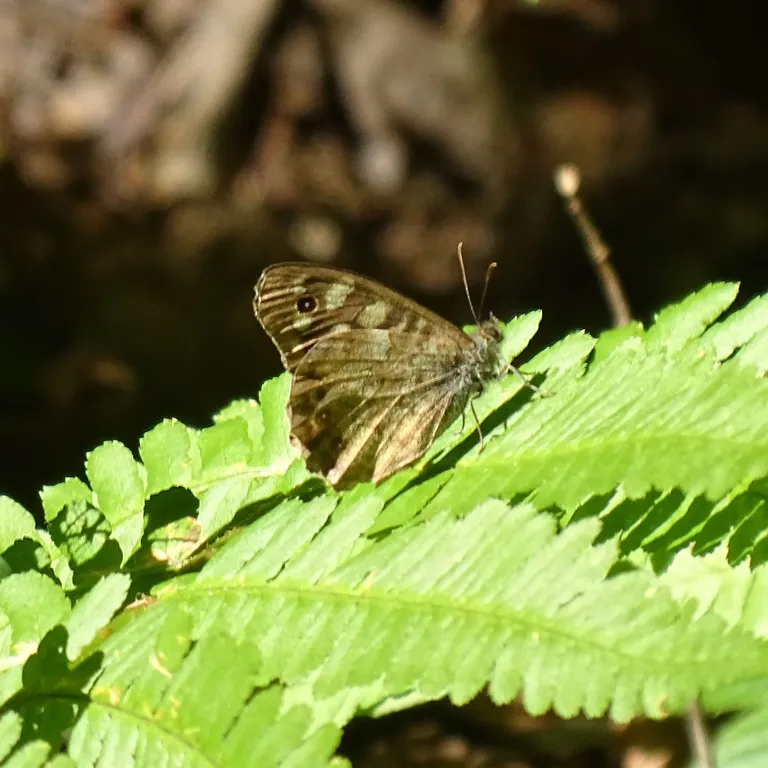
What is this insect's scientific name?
Pararge aegeria
